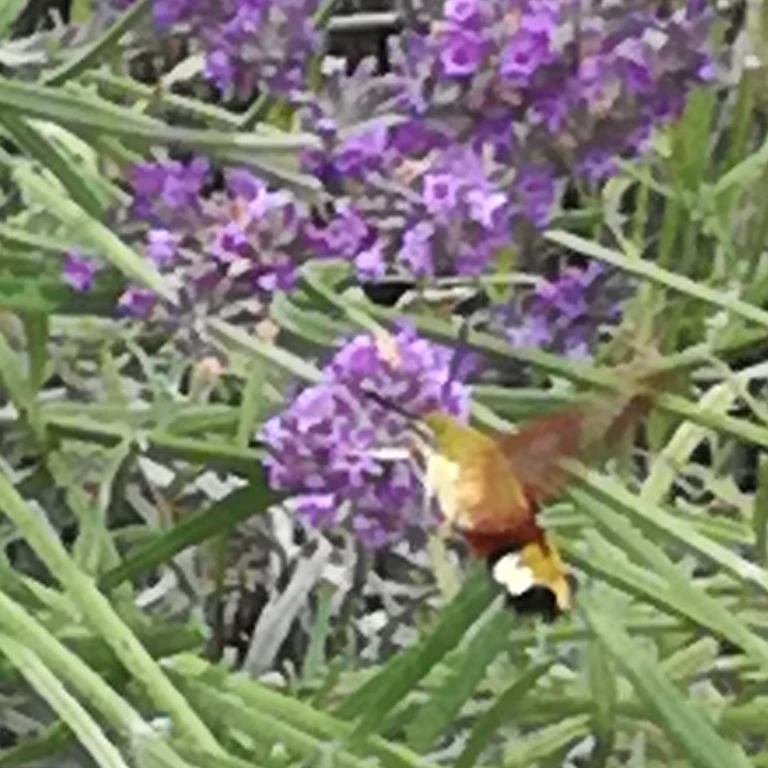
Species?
Hemaris fuciformis
